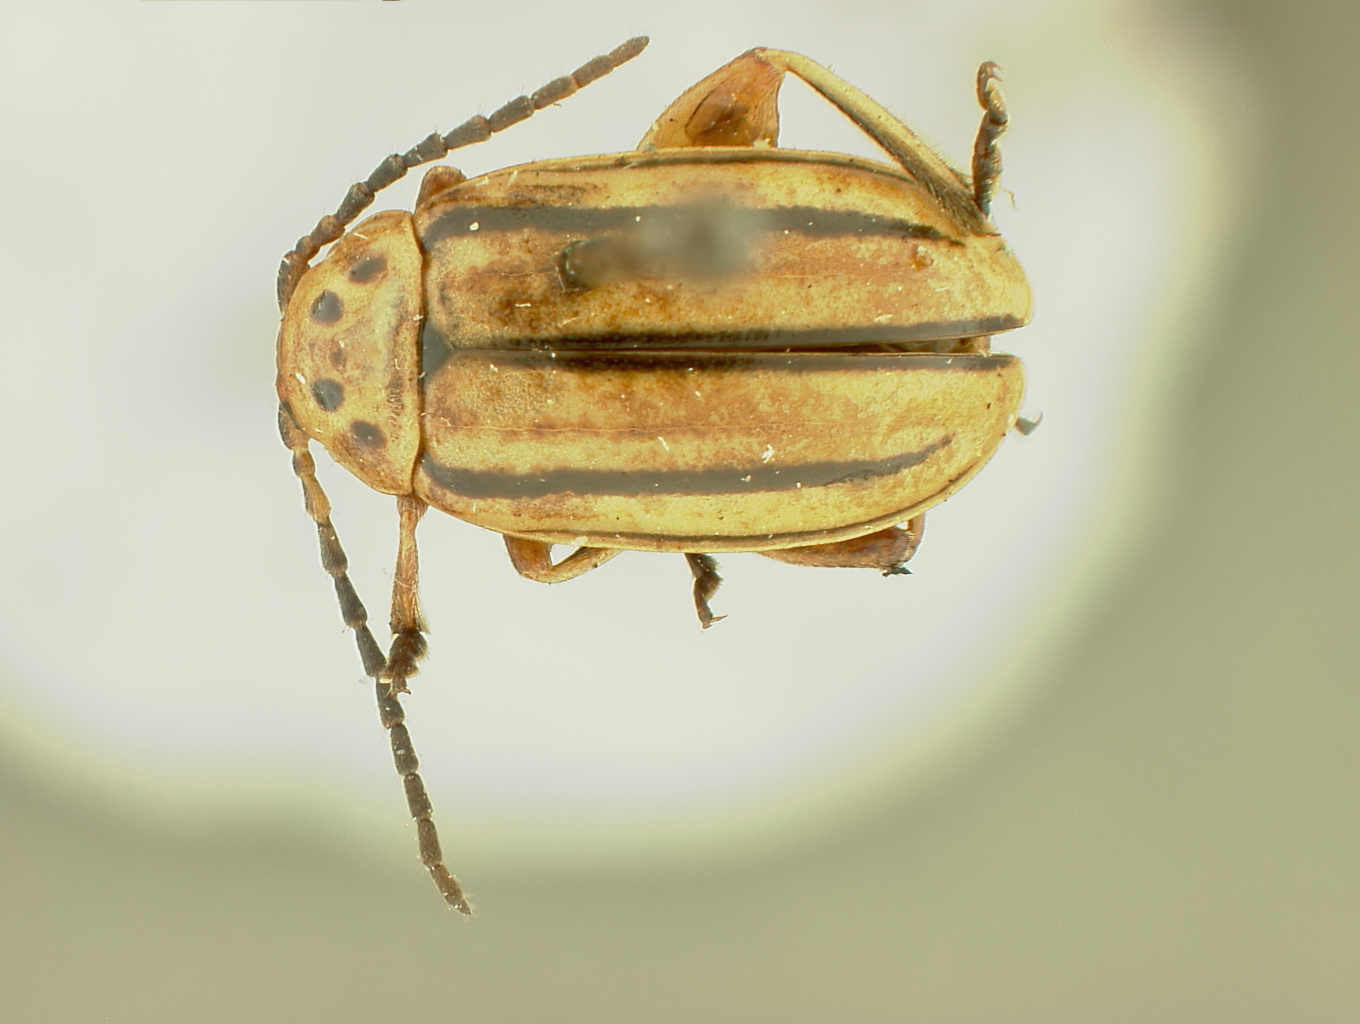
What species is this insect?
Disonycha punctipennis
